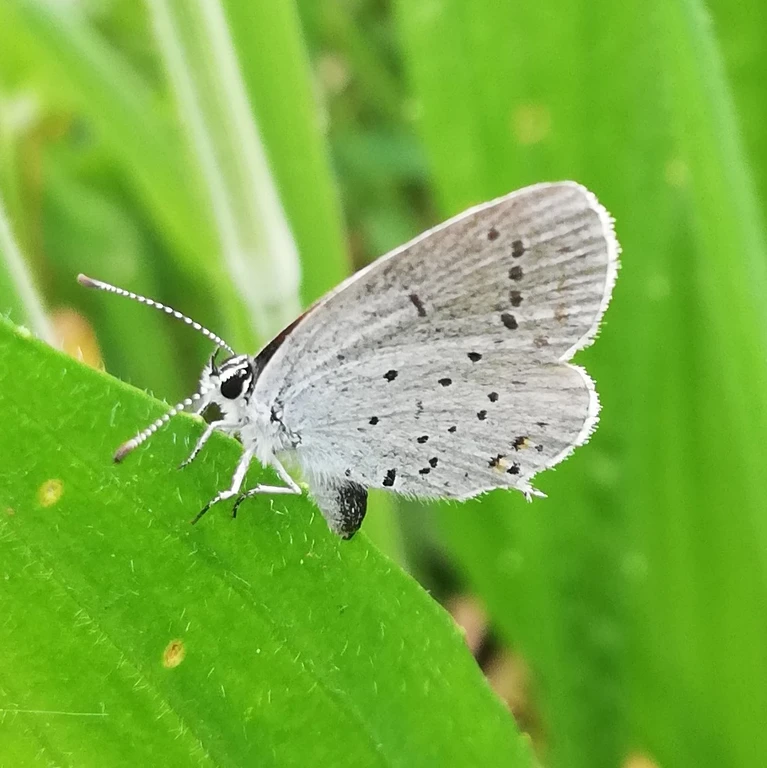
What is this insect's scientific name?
Cupido argiades (also Elkalyce argiades)
